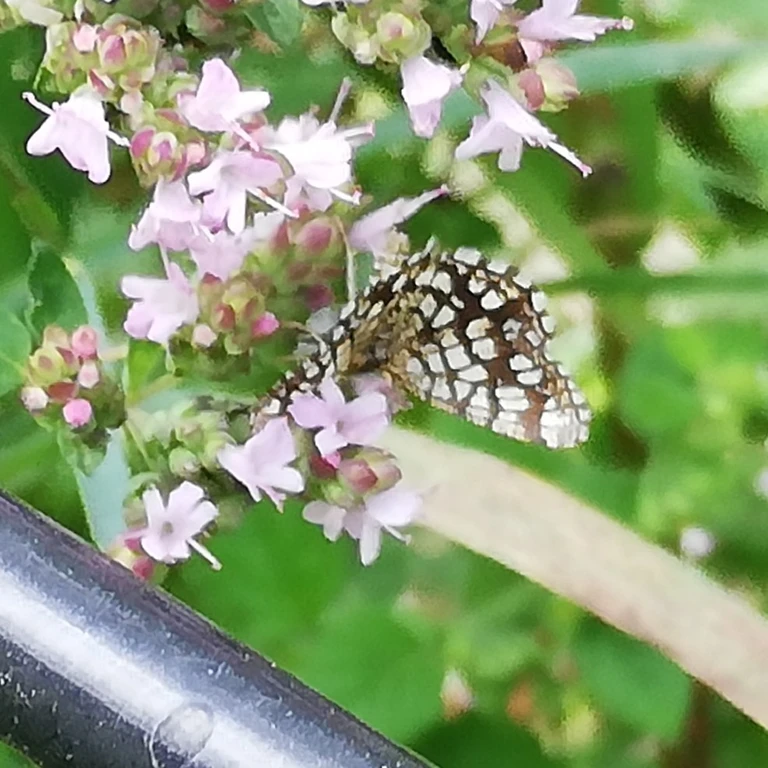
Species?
Chiasmia clathrata
